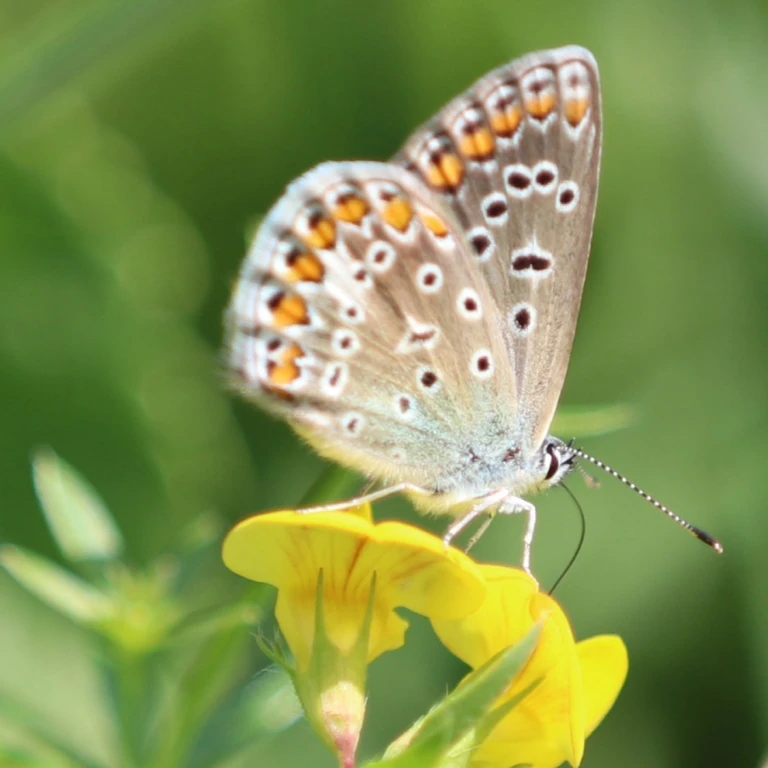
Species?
Polyommatus icarus
